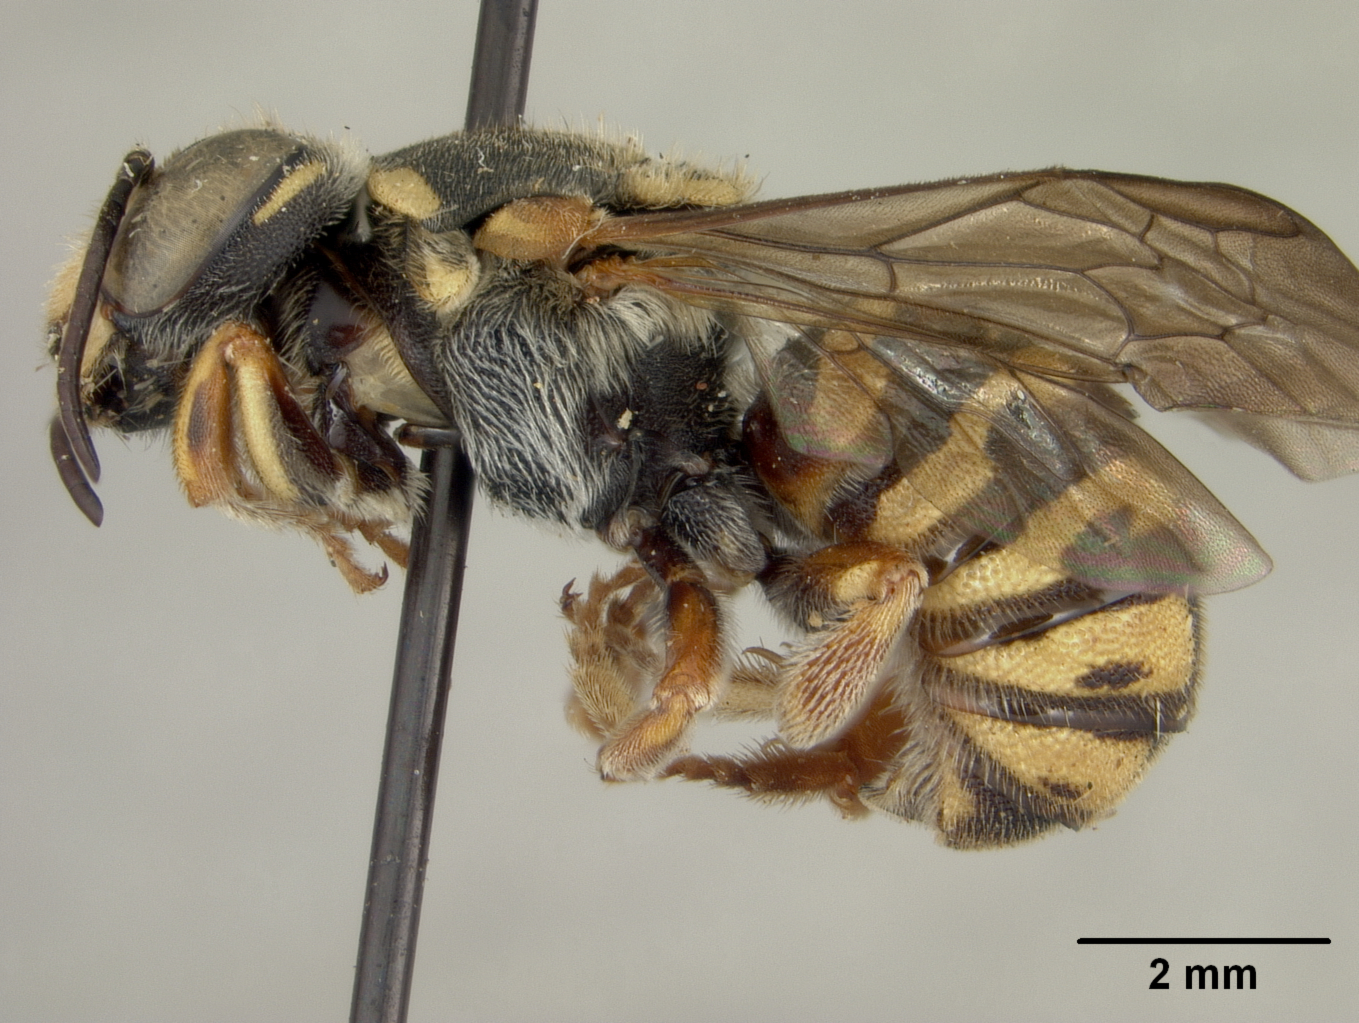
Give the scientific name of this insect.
Dianthidium arizonicum
